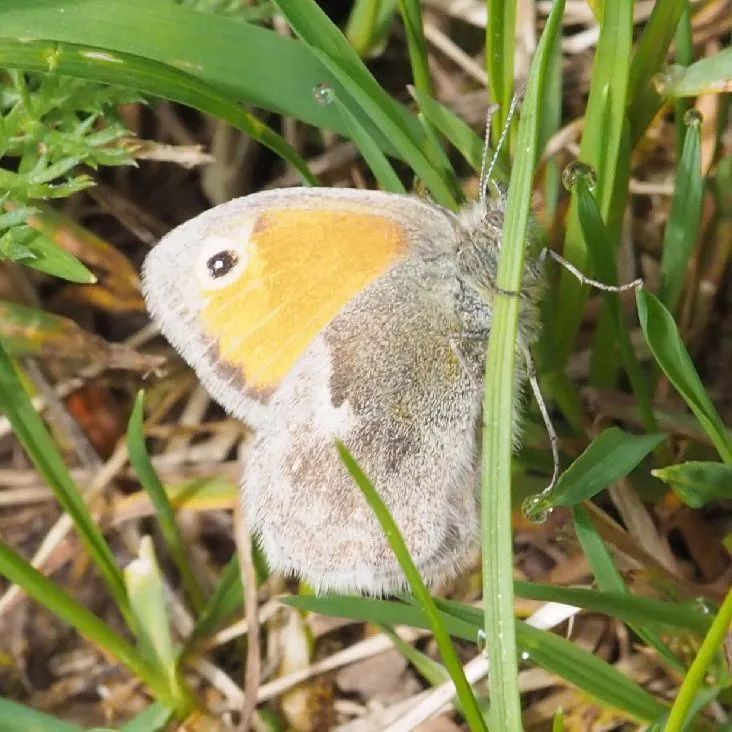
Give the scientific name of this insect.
Coenonympha pamphilus
